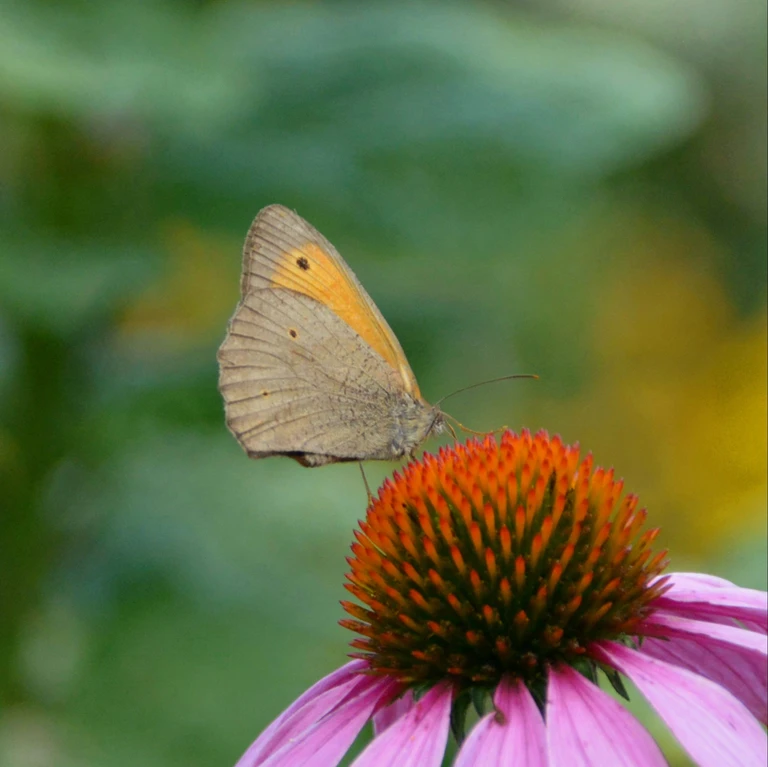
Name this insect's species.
Maniola jurtina
